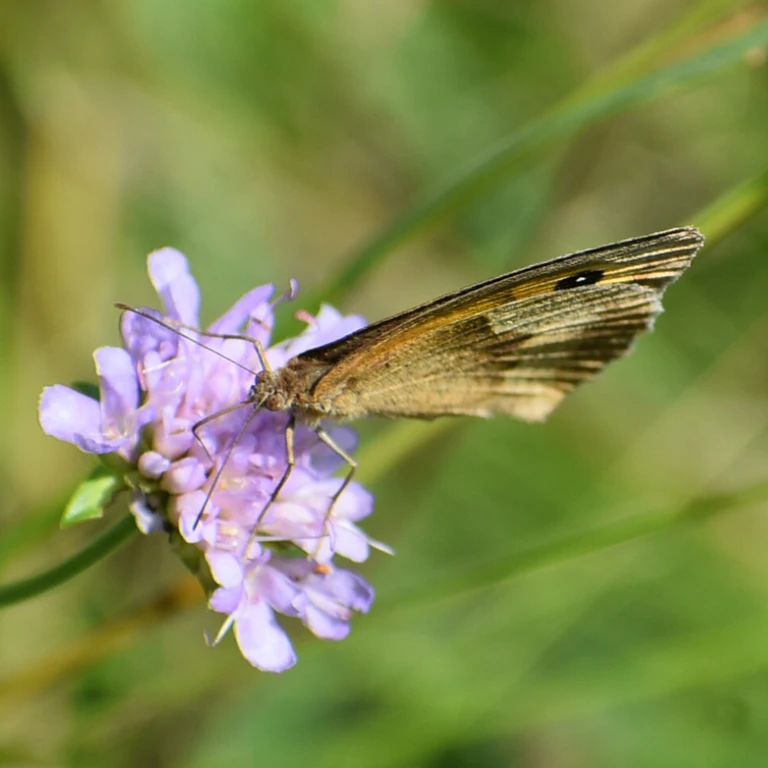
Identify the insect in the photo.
Maniola jurtina
